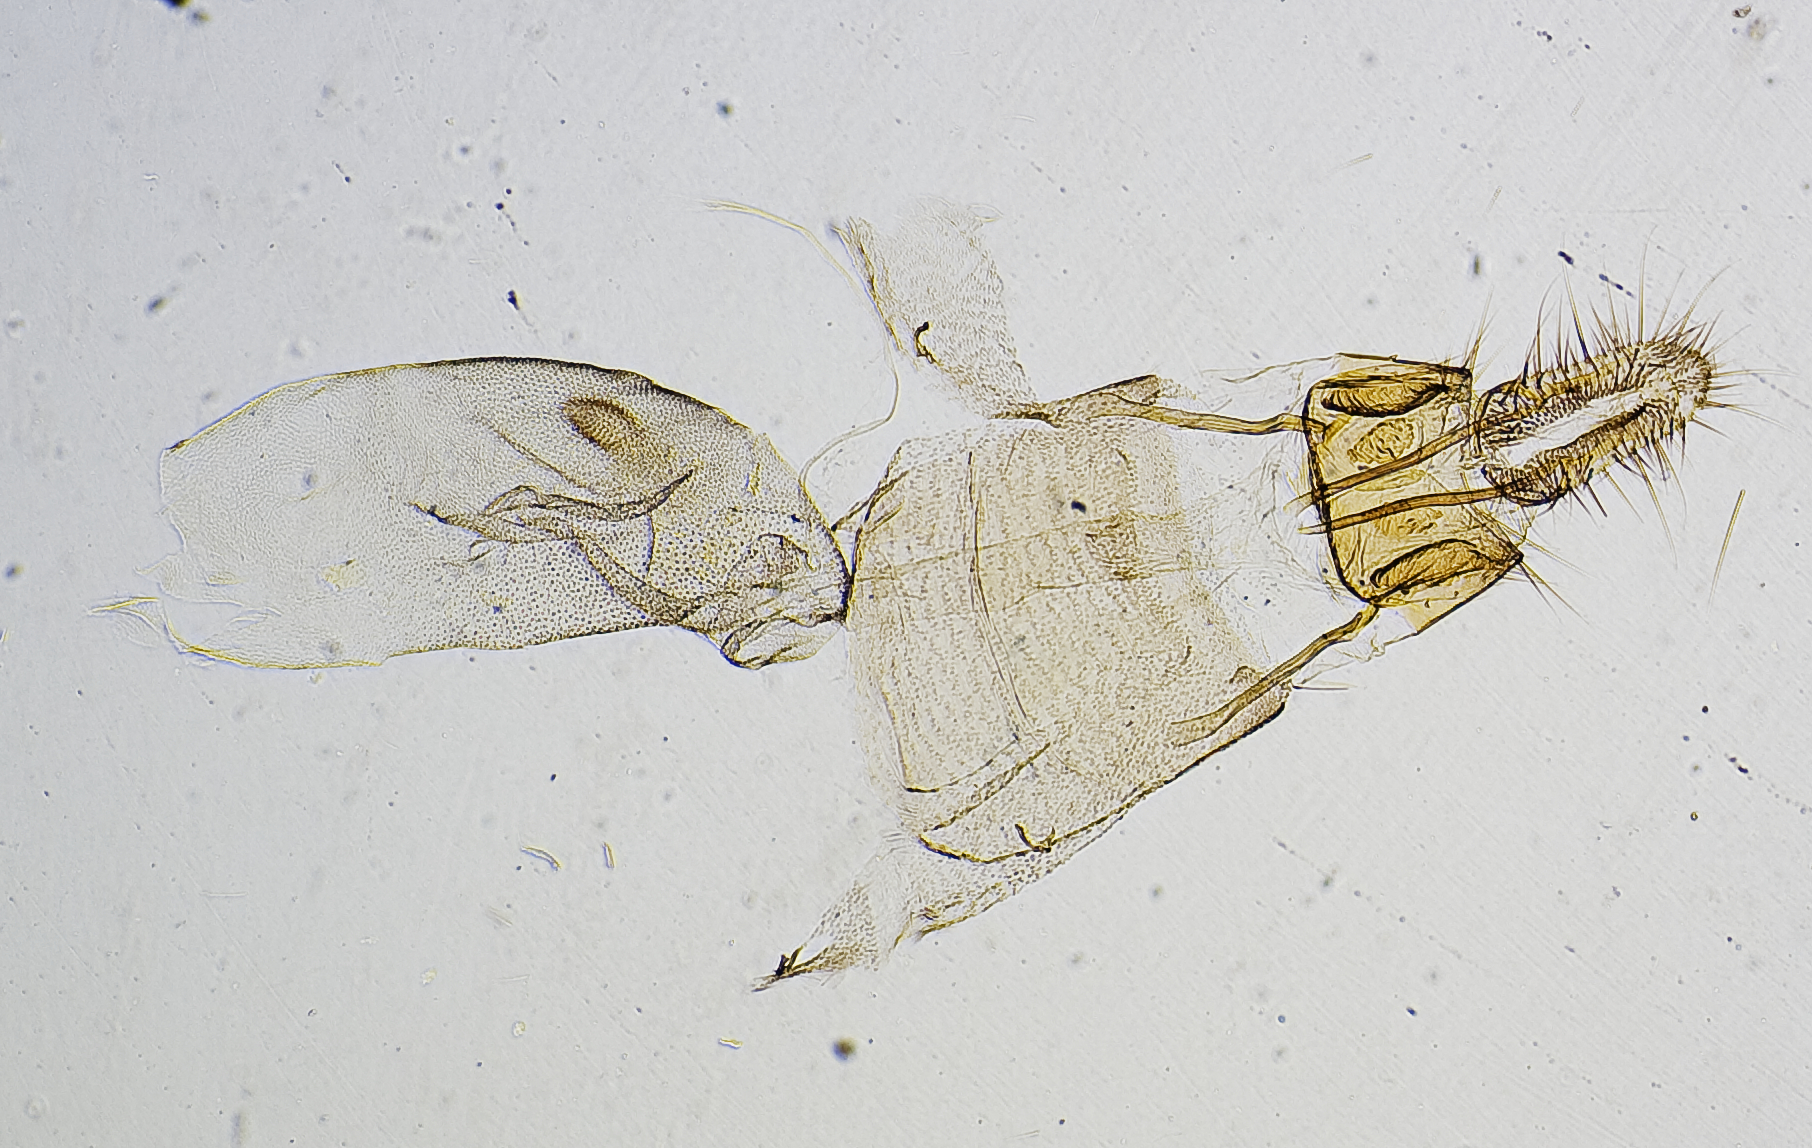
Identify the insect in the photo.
Piesmopoda xanthomera
